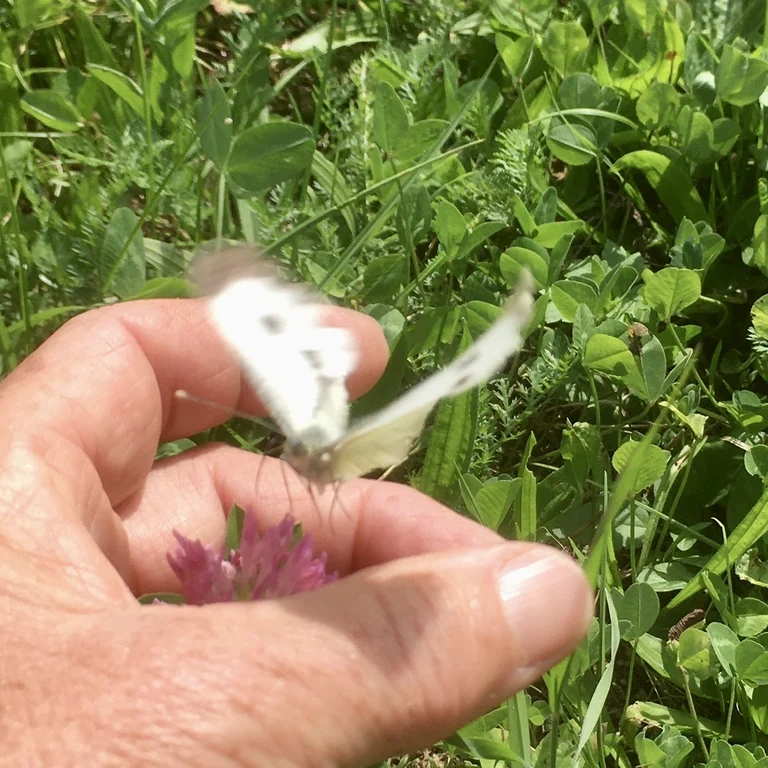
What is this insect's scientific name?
Pieris brassicae
